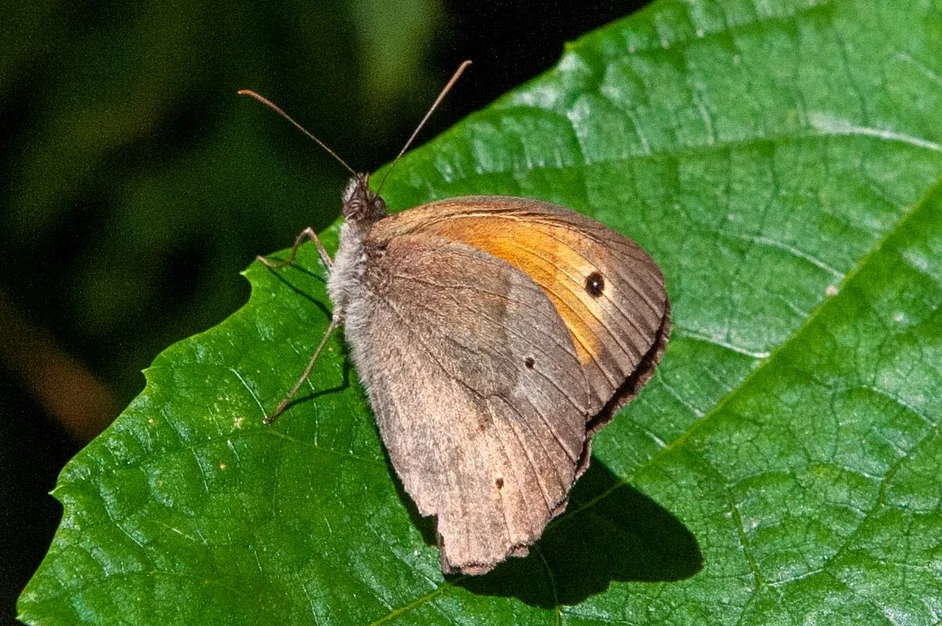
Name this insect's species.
Maniola jurtina
